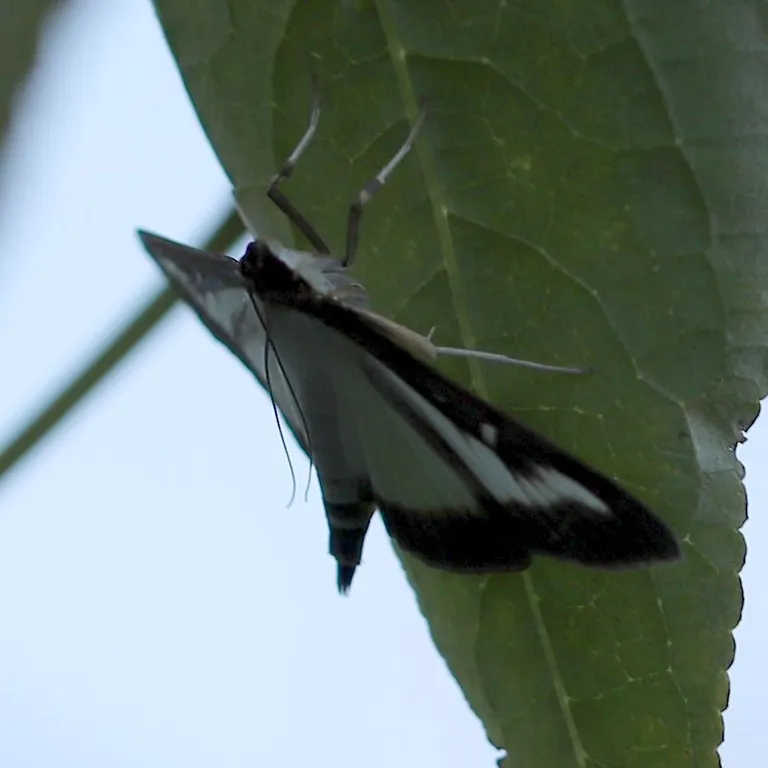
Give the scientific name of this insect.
Cydalima perspectalis
